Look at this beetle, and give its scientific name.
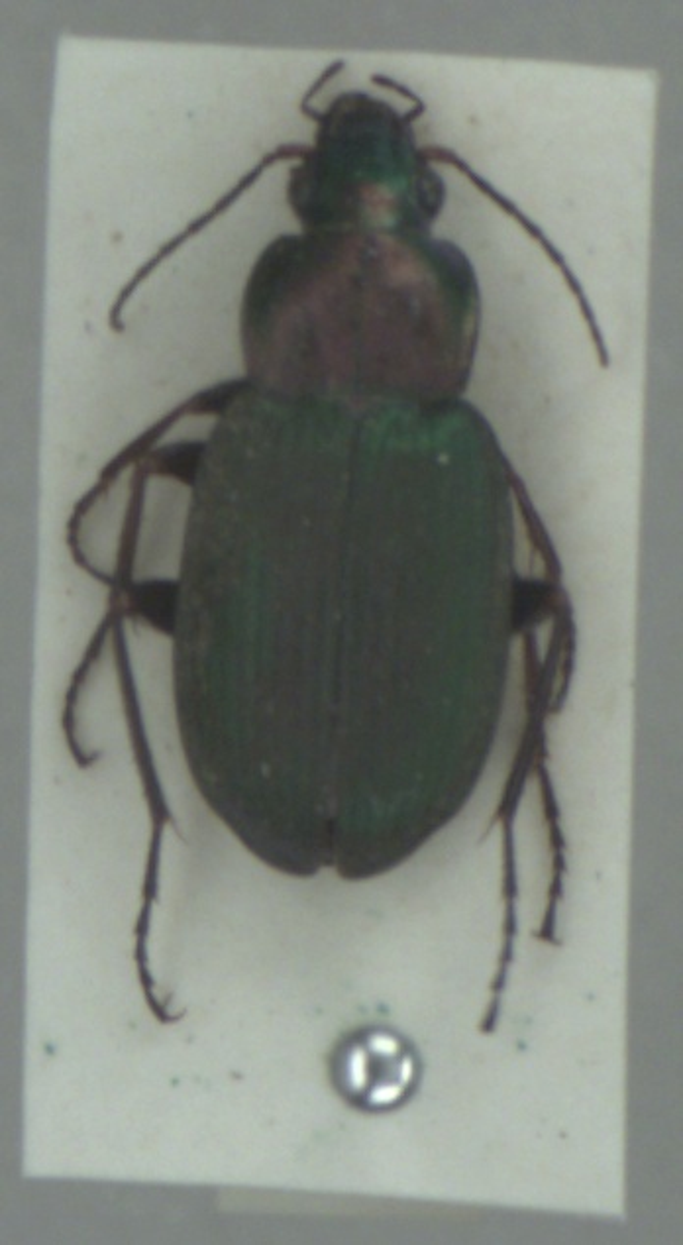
Chlaenius nigricornis
